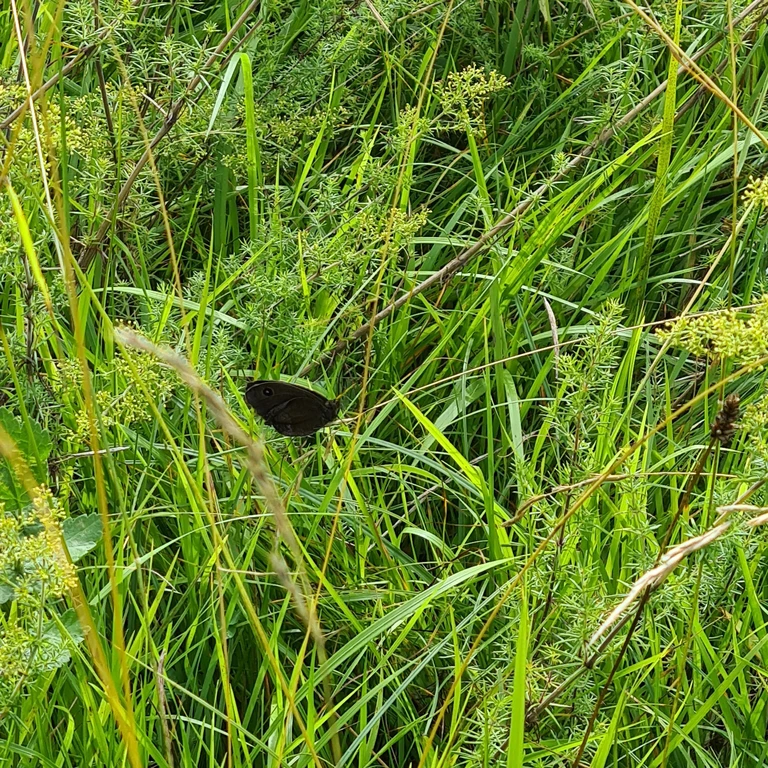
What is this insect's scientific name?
Minois dryas
